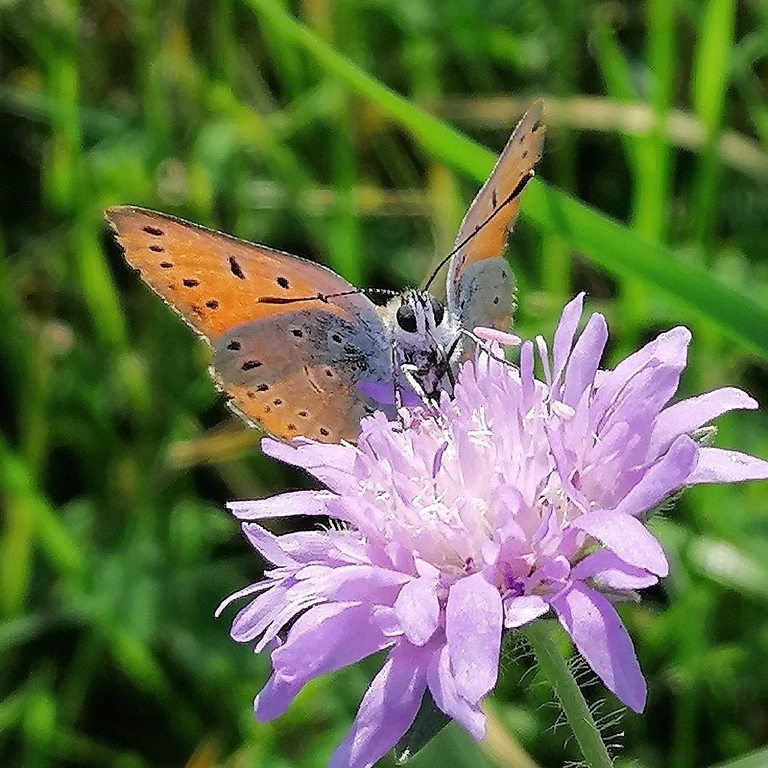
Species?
Lycaena dispar
